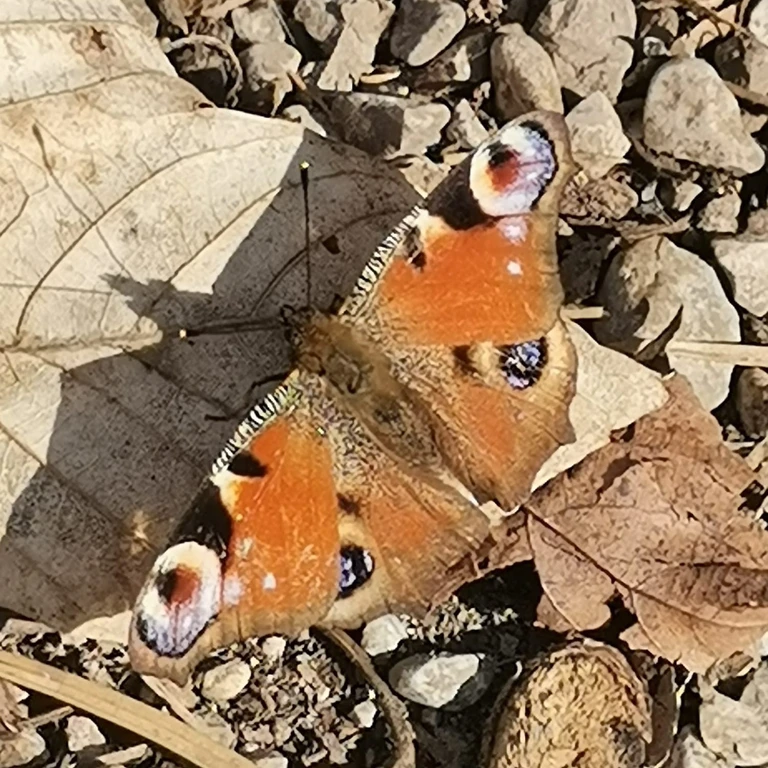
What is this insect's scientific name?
Aglais io
